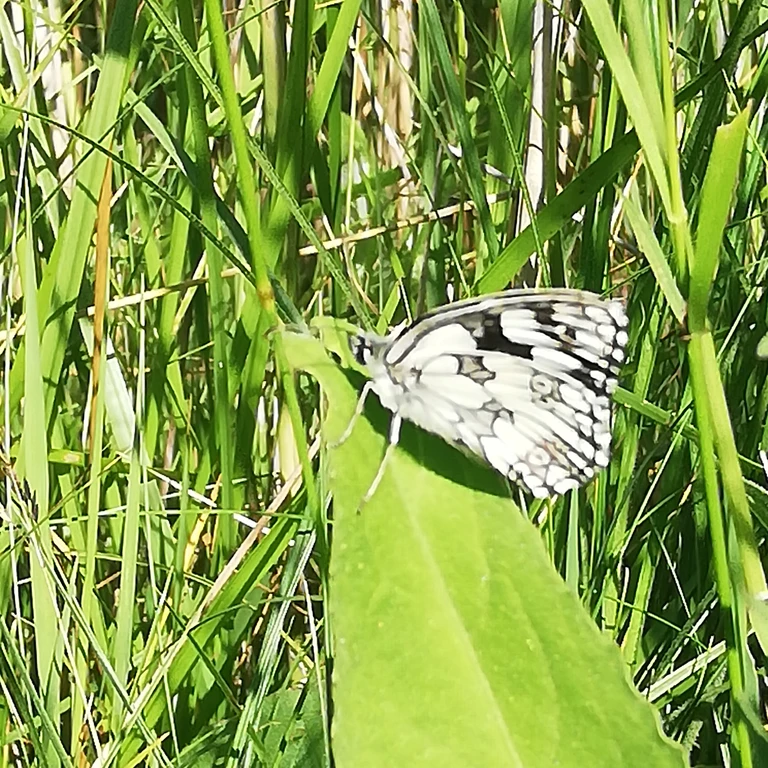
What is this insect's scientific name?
Melanargia galathea
